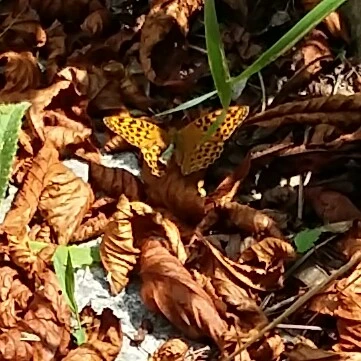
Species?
Argynnis paphia
